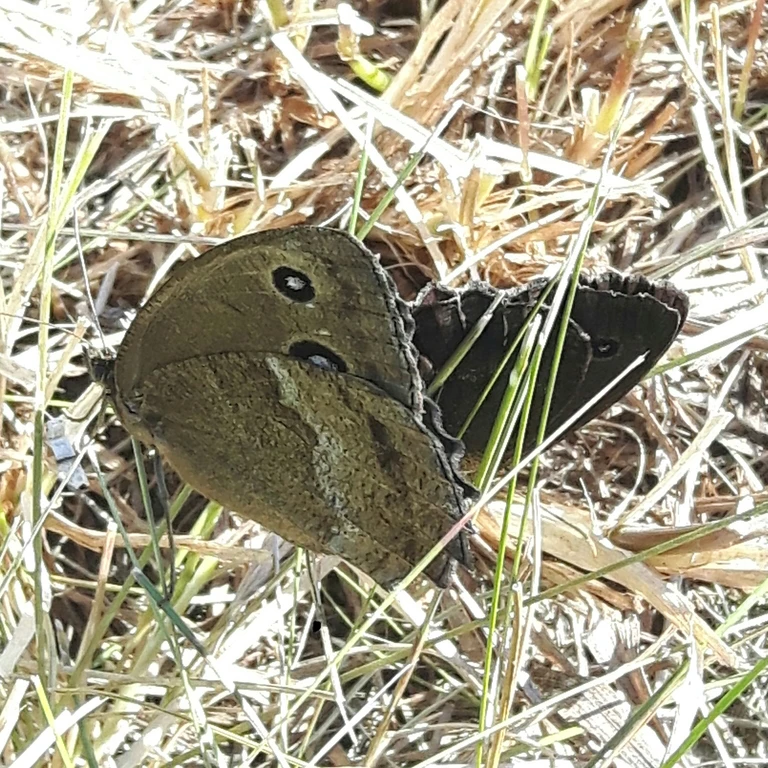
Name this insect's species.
Minois dryas
